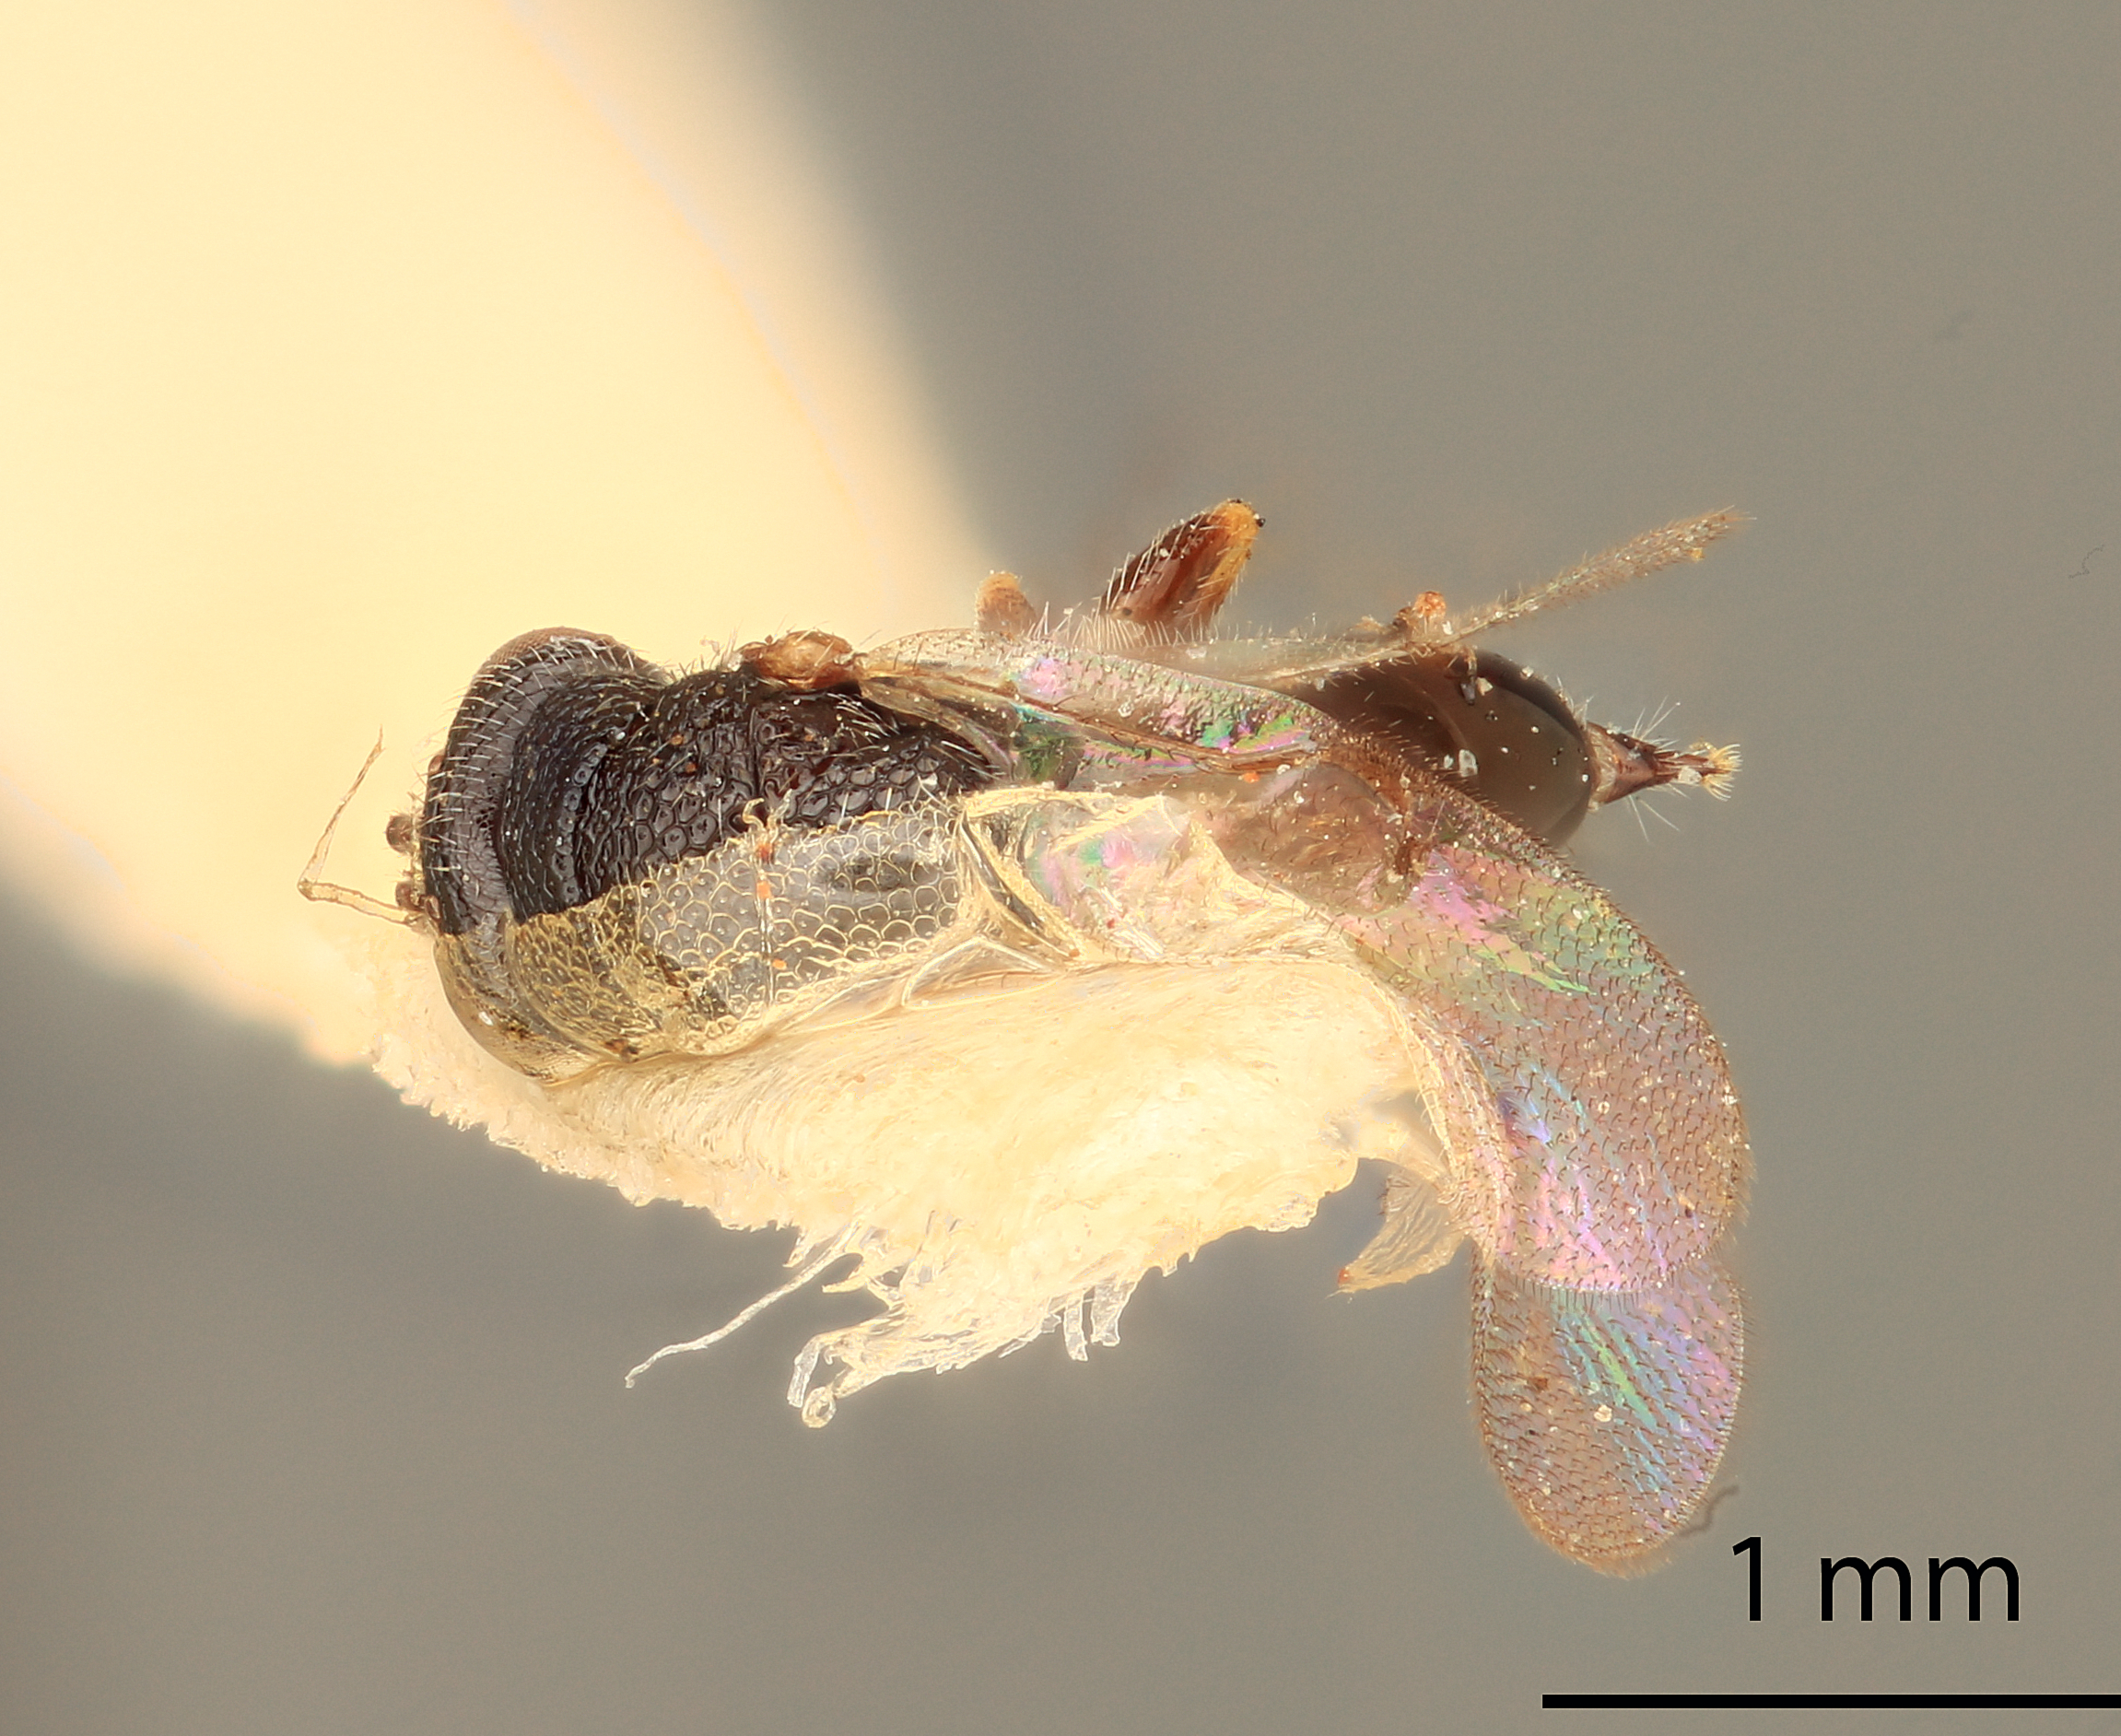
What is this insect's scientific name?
Eurytoma vadosa
